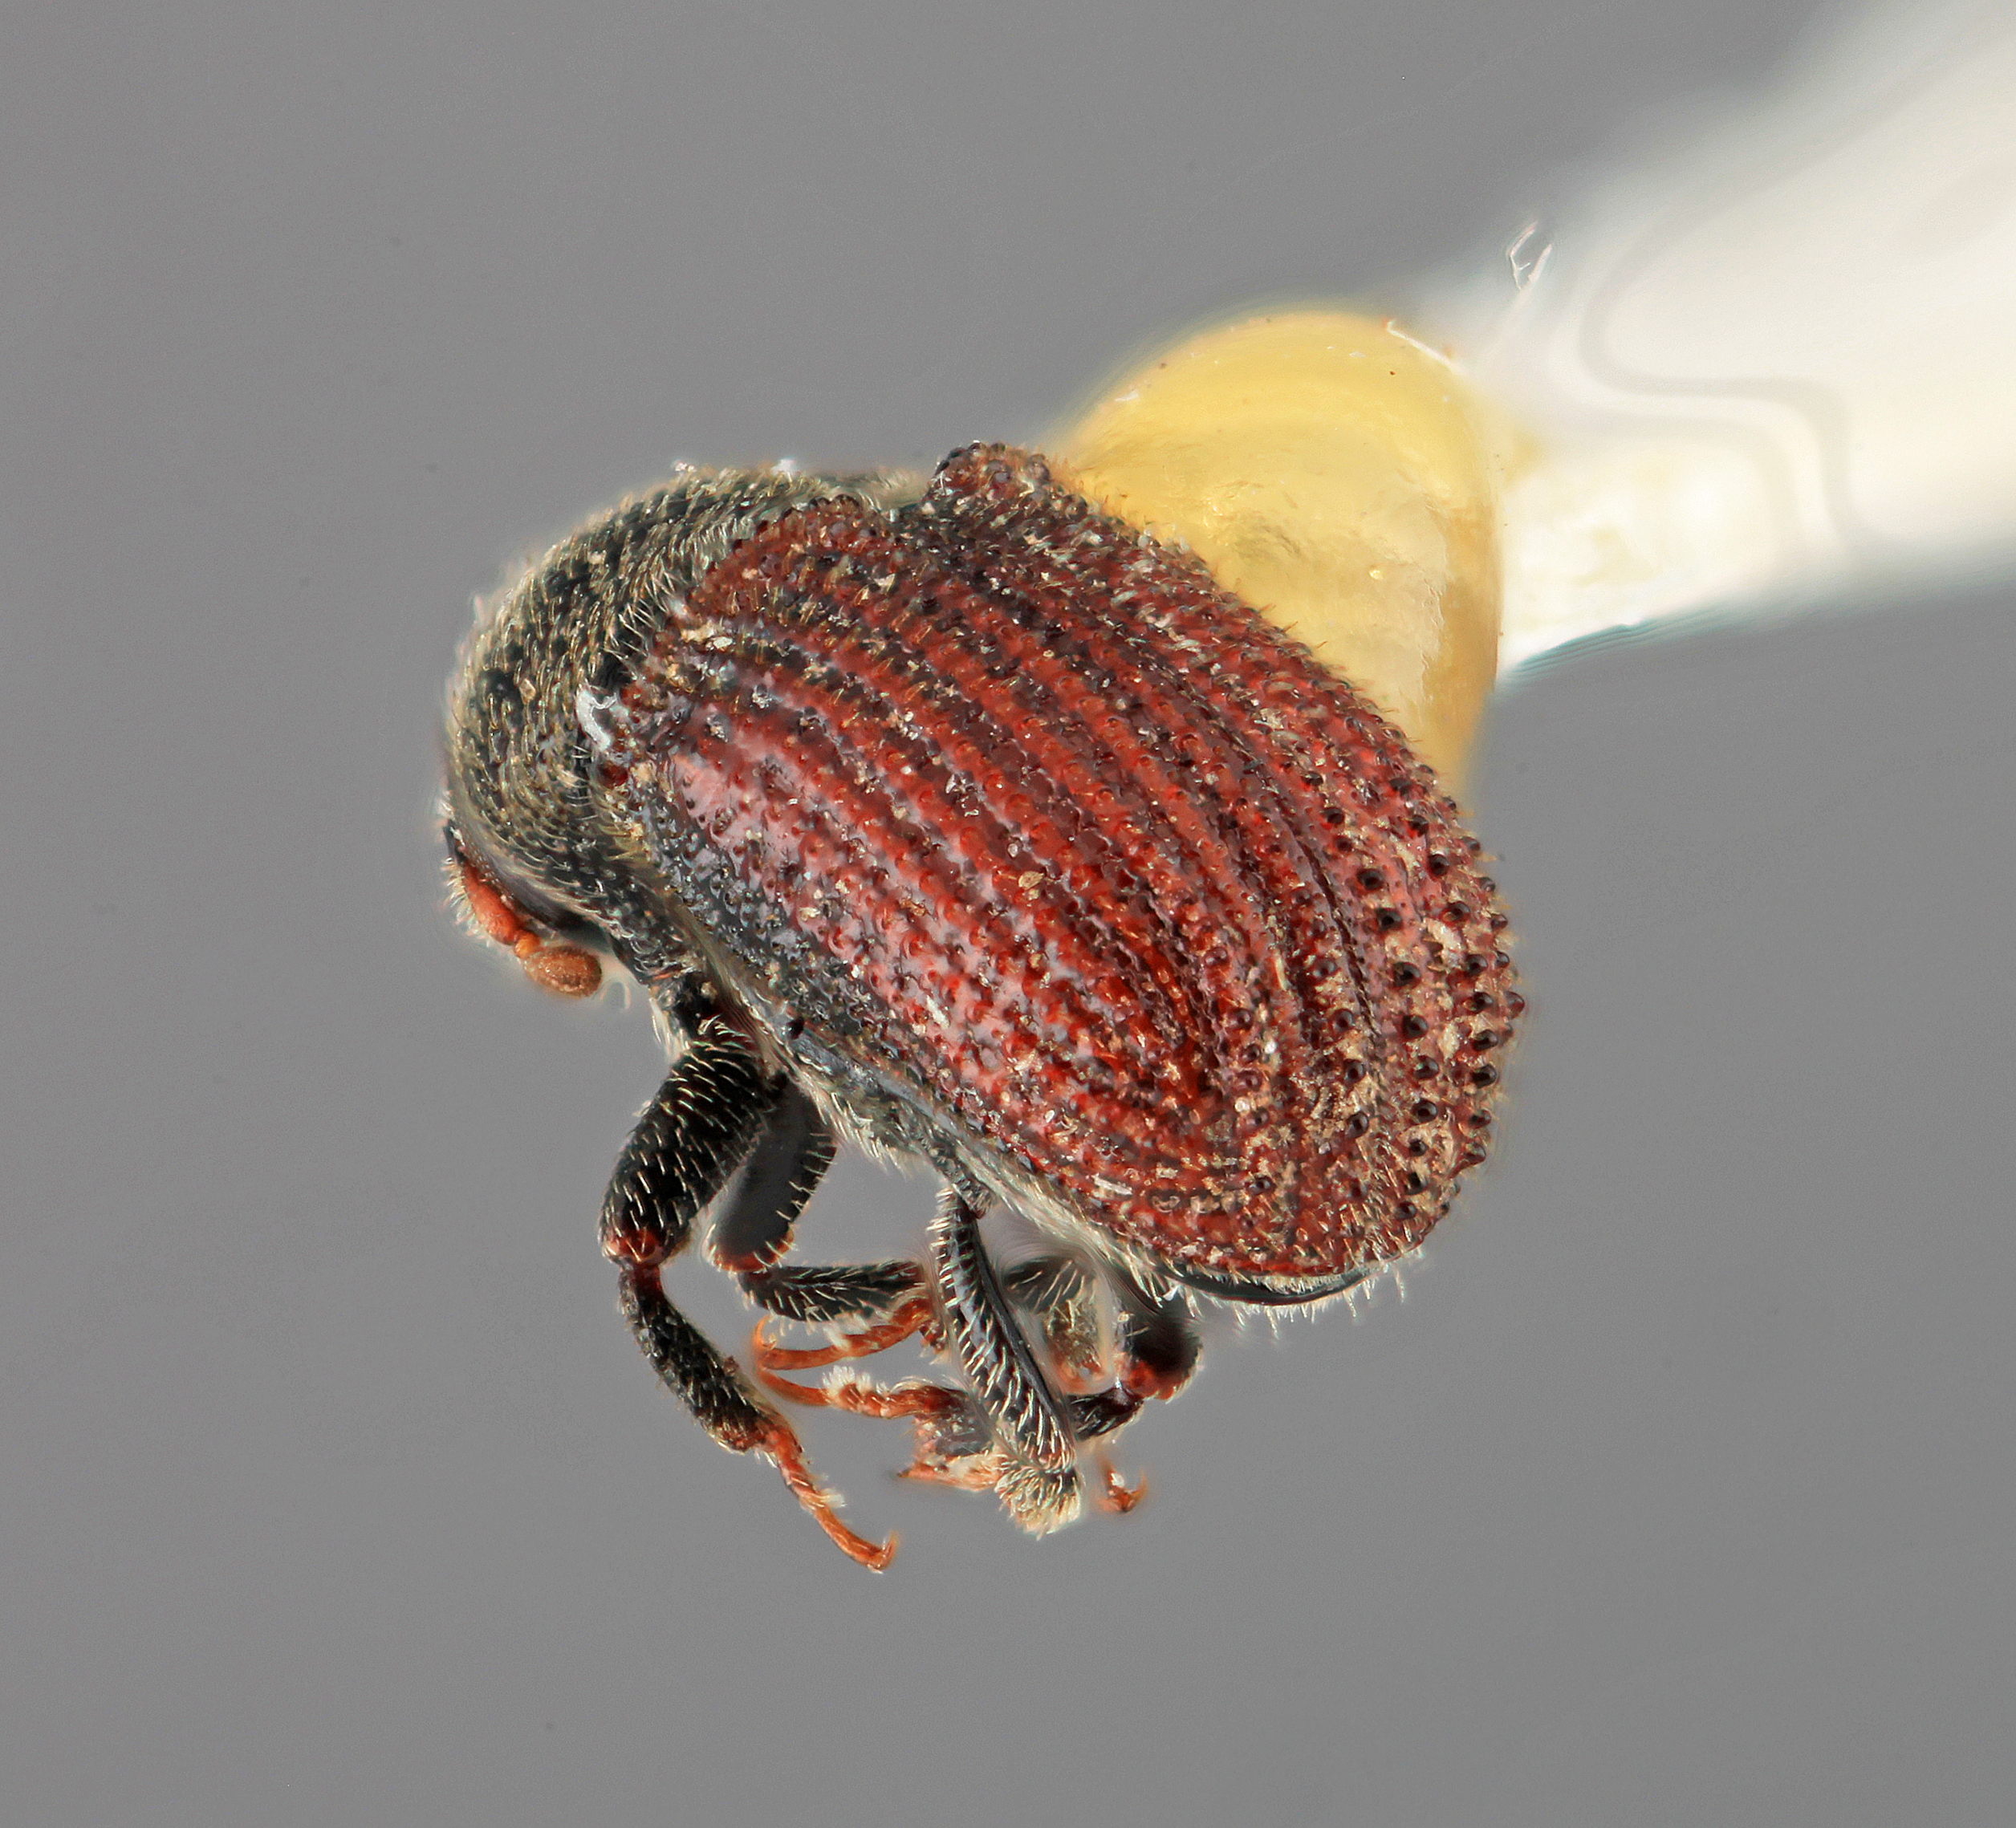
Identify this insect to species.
Phloeosinus woodi
